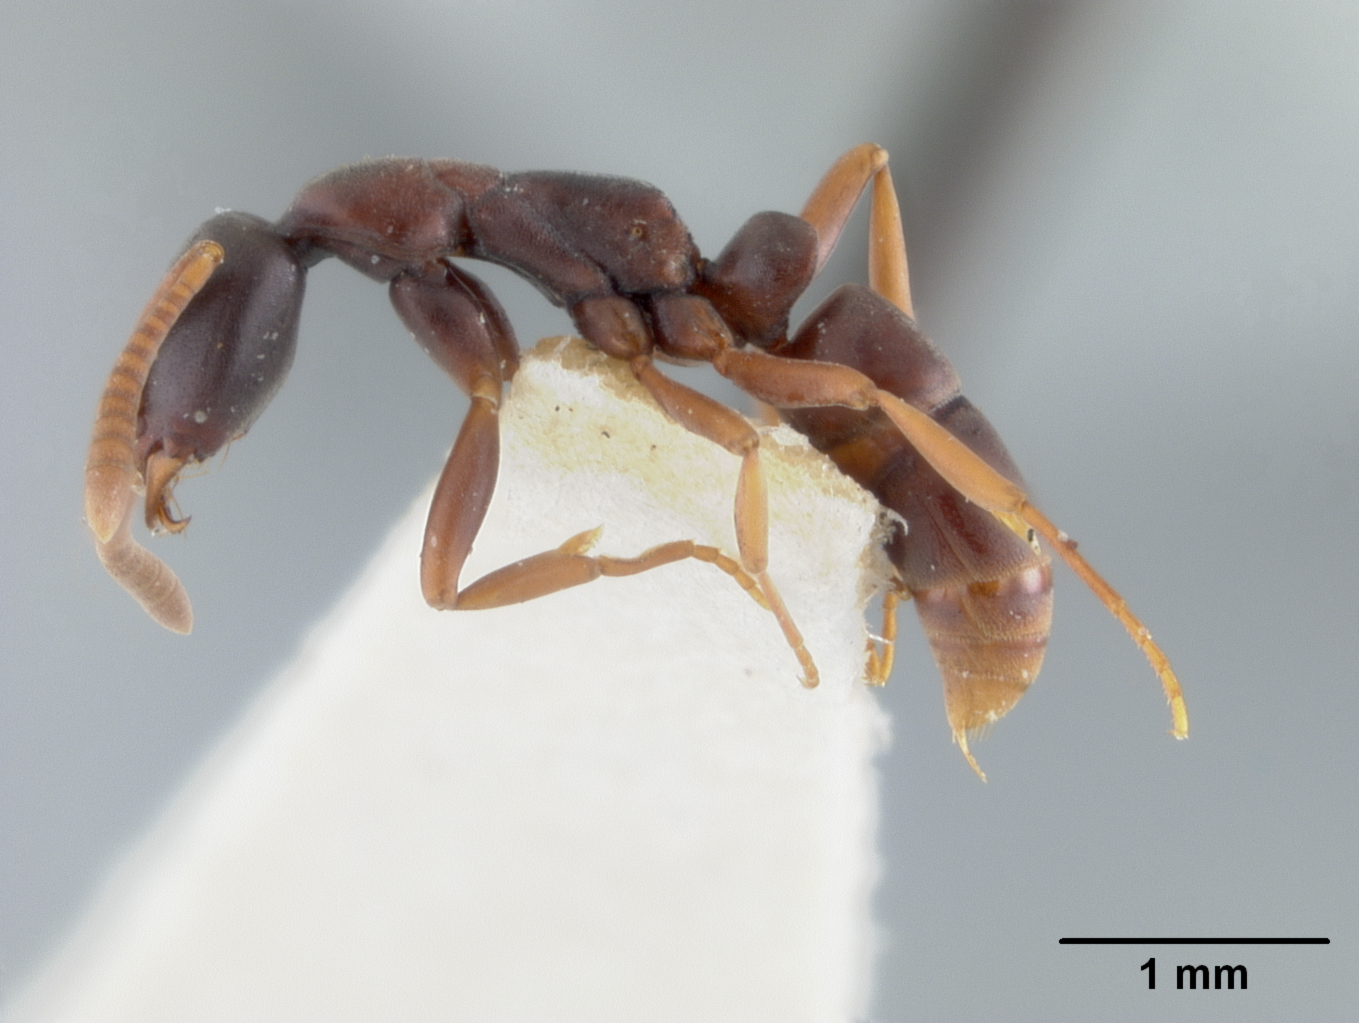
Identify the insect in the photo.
Belonopelta deletrix
